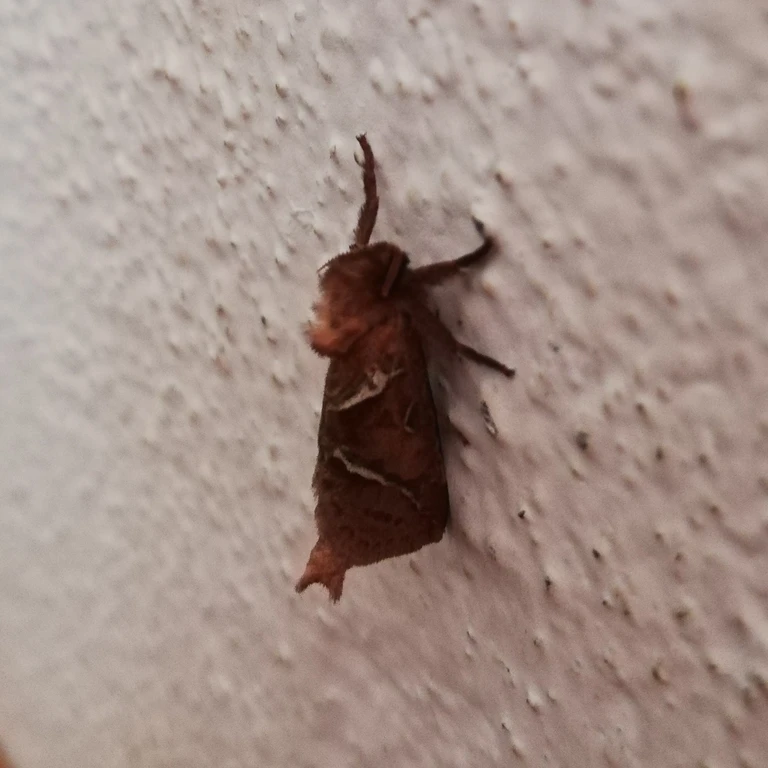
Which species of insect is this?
Triodia sylvina
